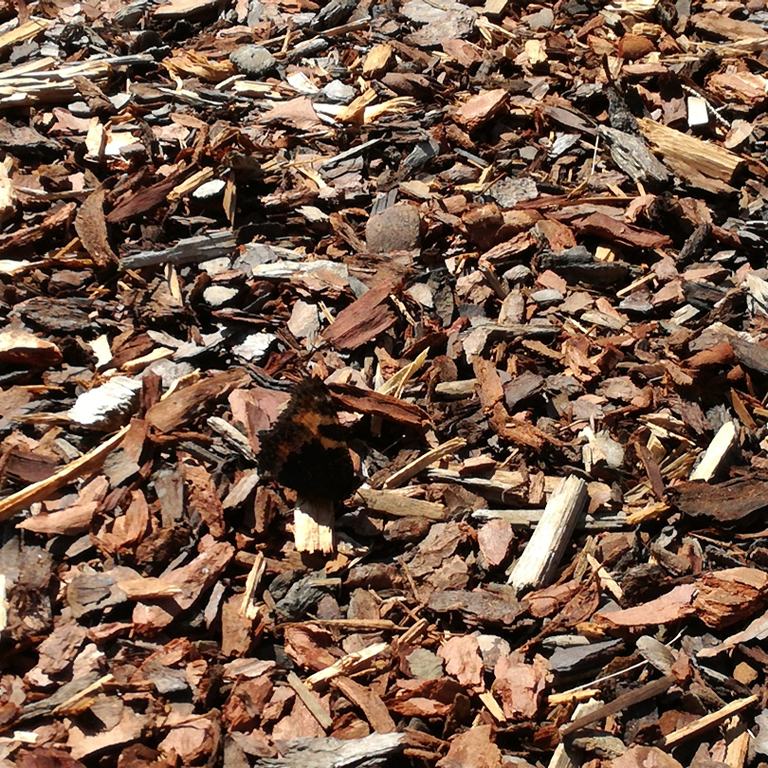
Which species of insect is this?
Aglais urticae
